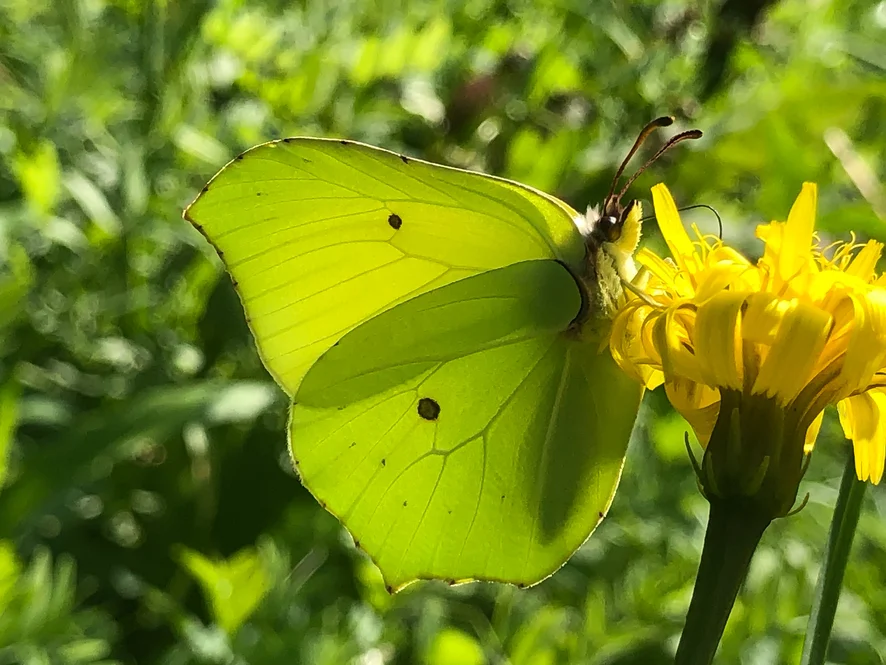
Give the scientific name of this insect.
Gonepteryx rhamni
